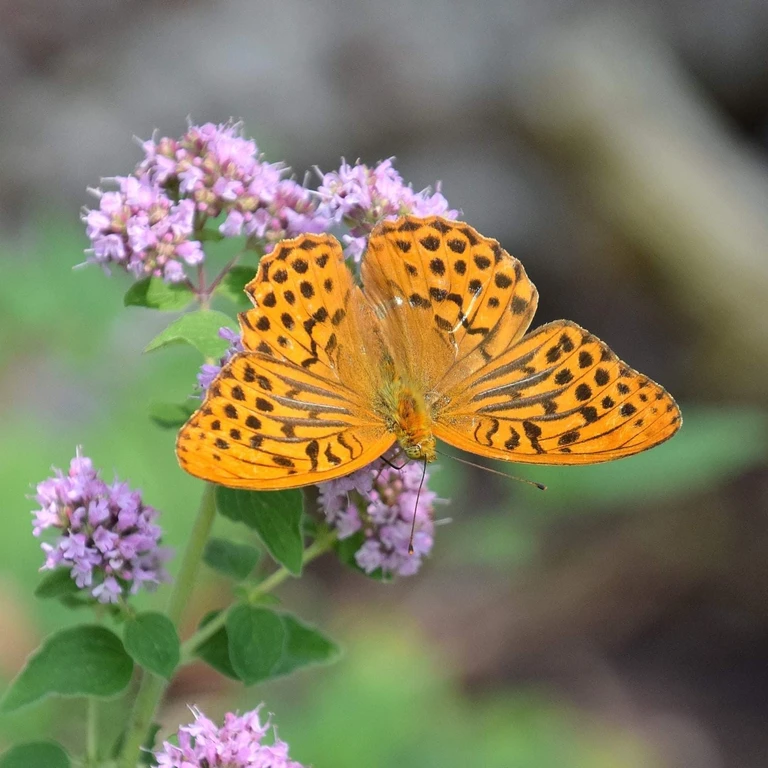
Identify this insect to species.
Argynnis paphia
